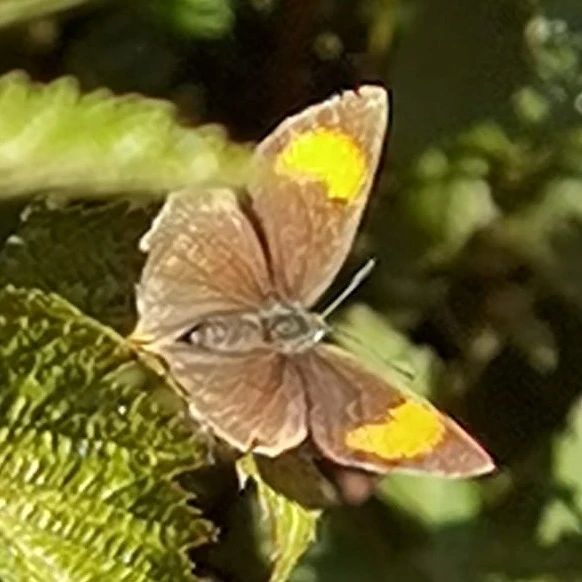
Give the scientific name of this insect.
Thecla betulae
